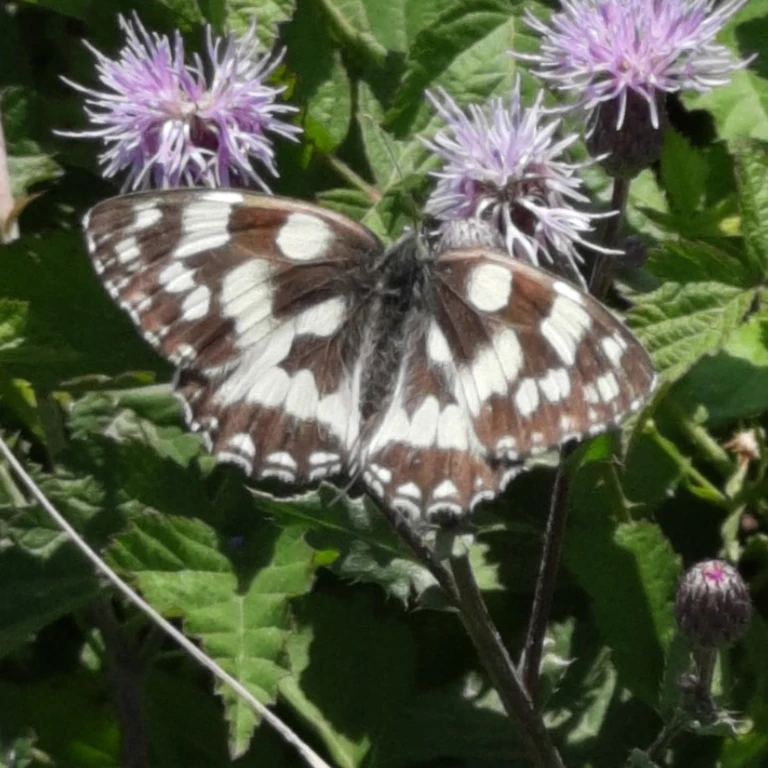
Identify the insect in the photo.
Melanargia galathea
